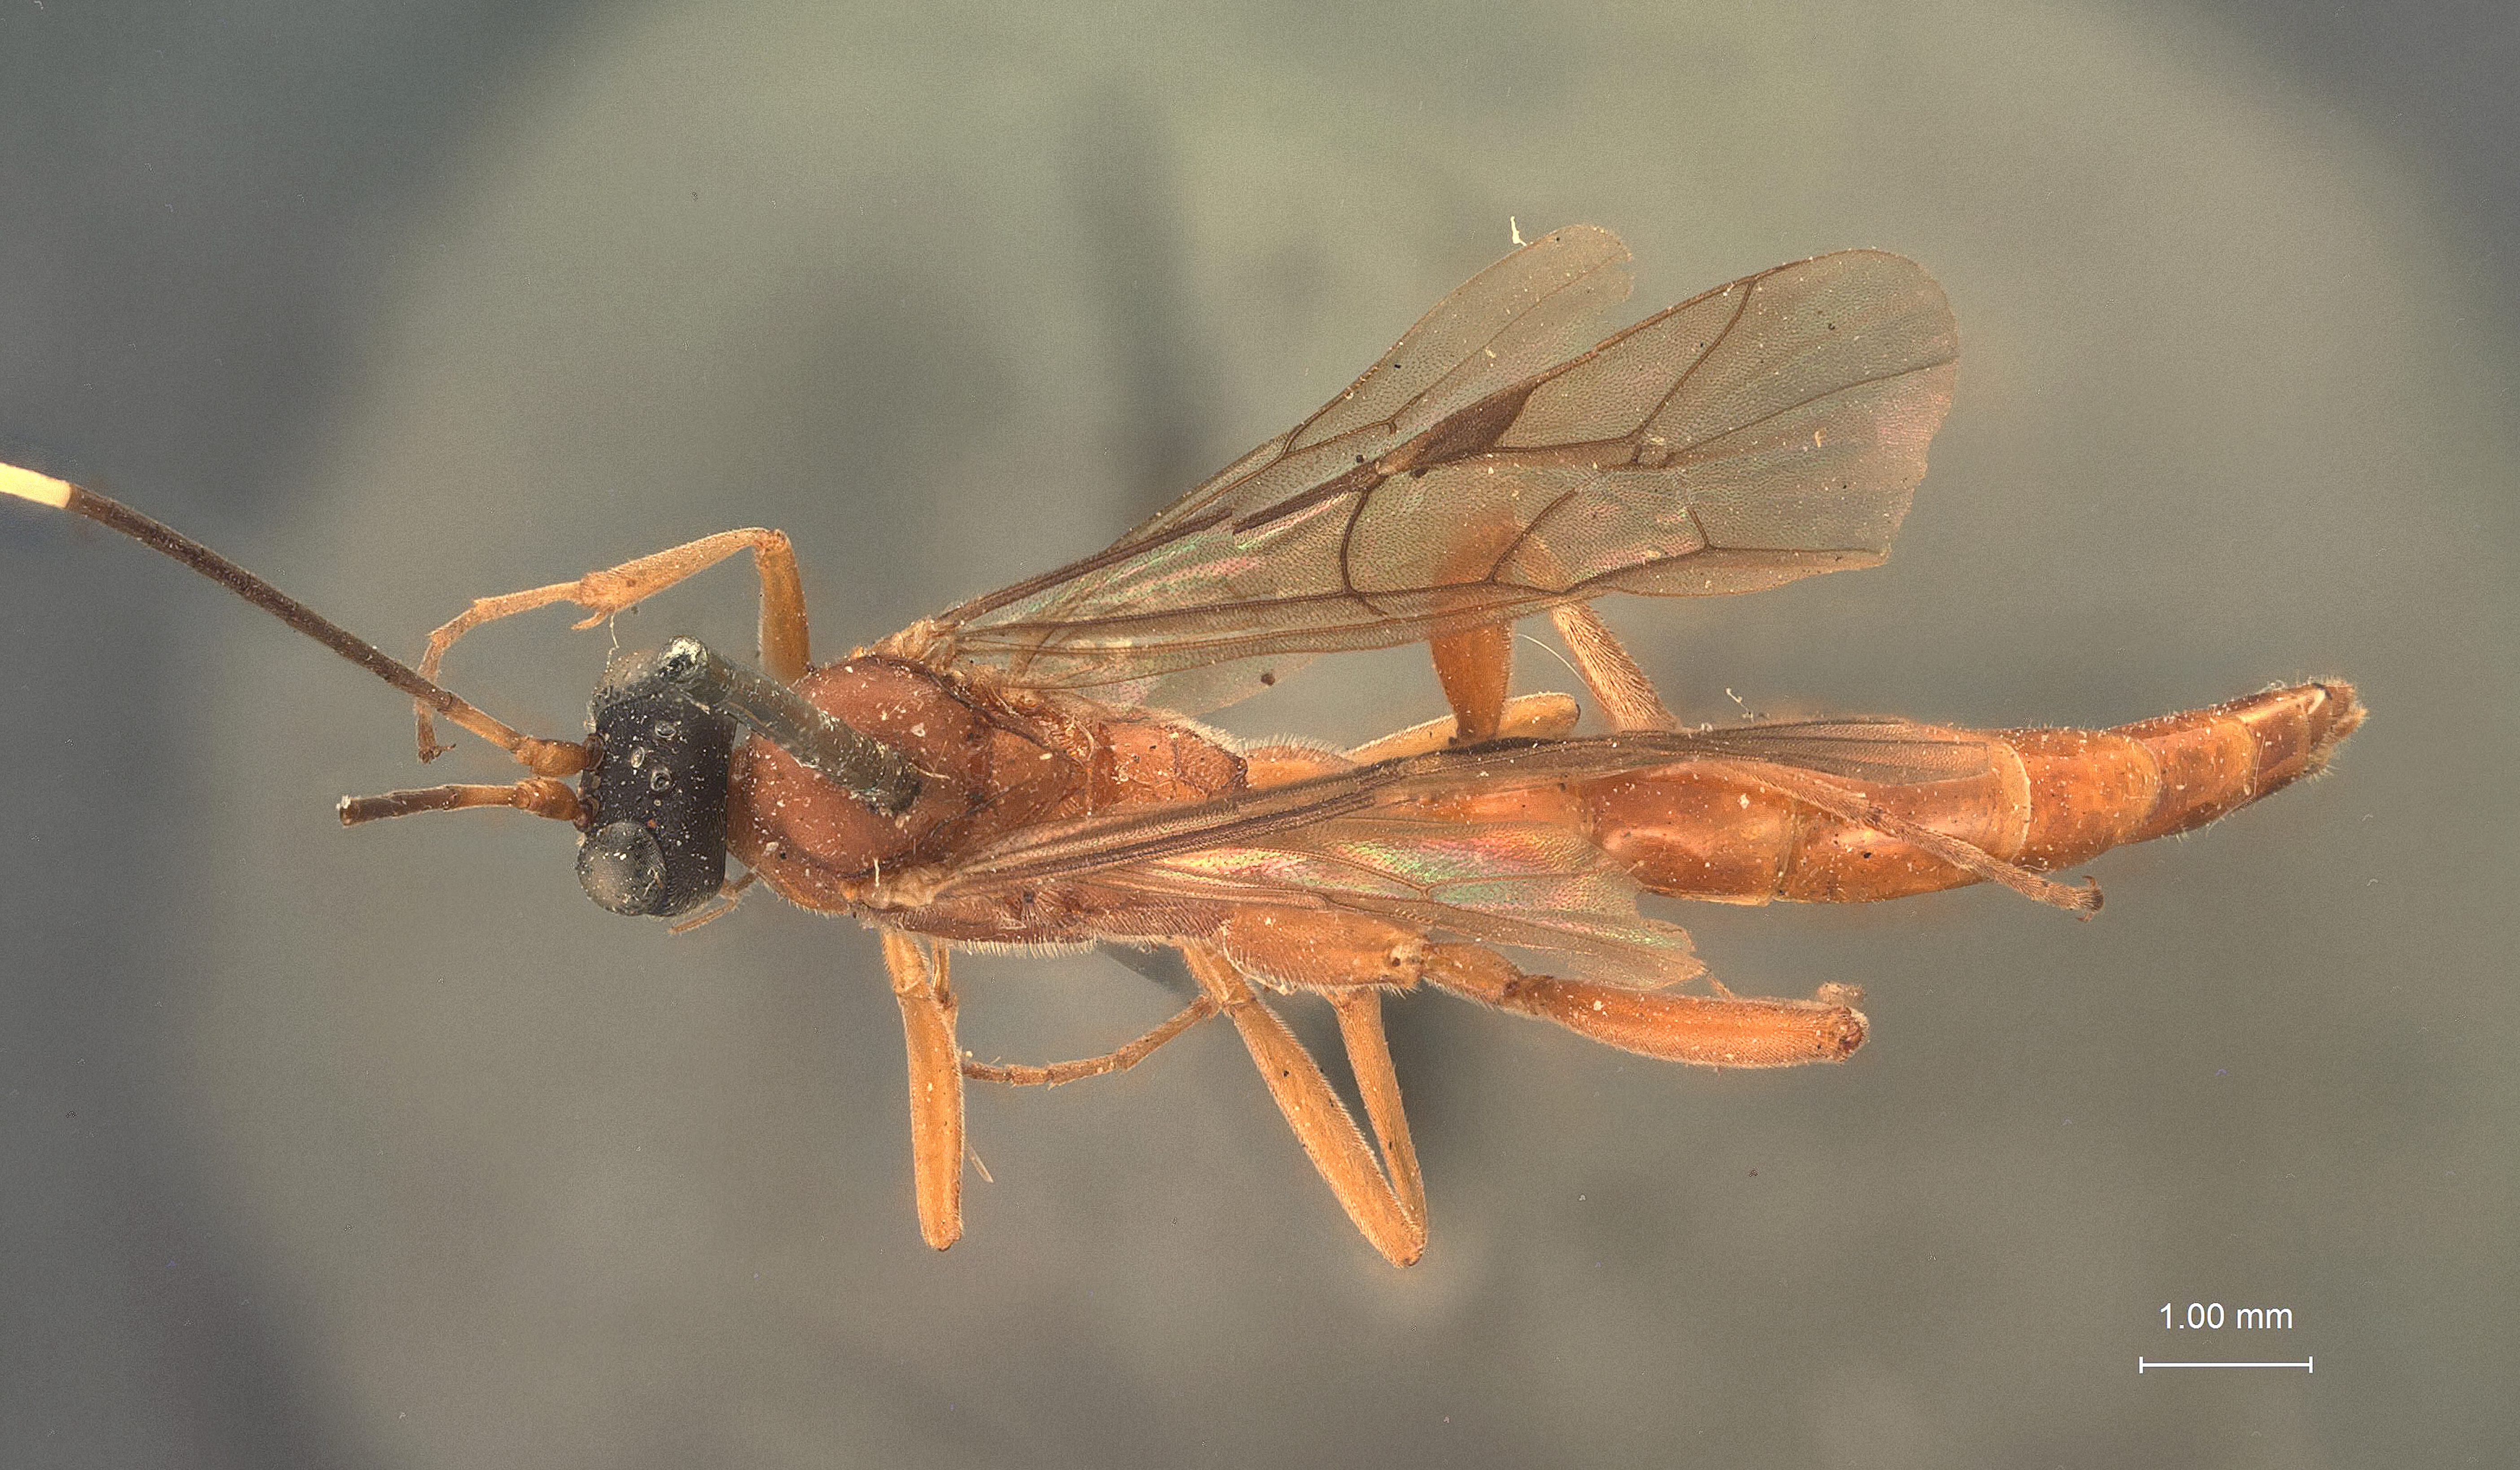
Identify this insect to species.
Prosmorus elongatus
